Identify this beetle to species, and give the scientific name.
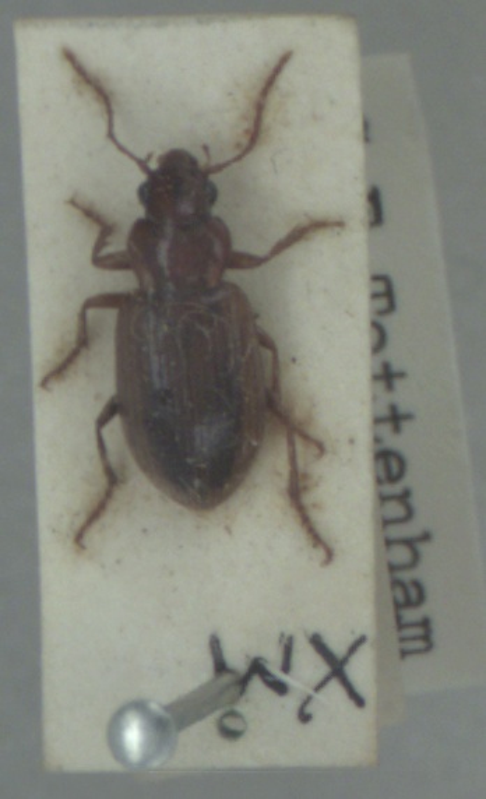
Dicheirotrichus obsoletus
